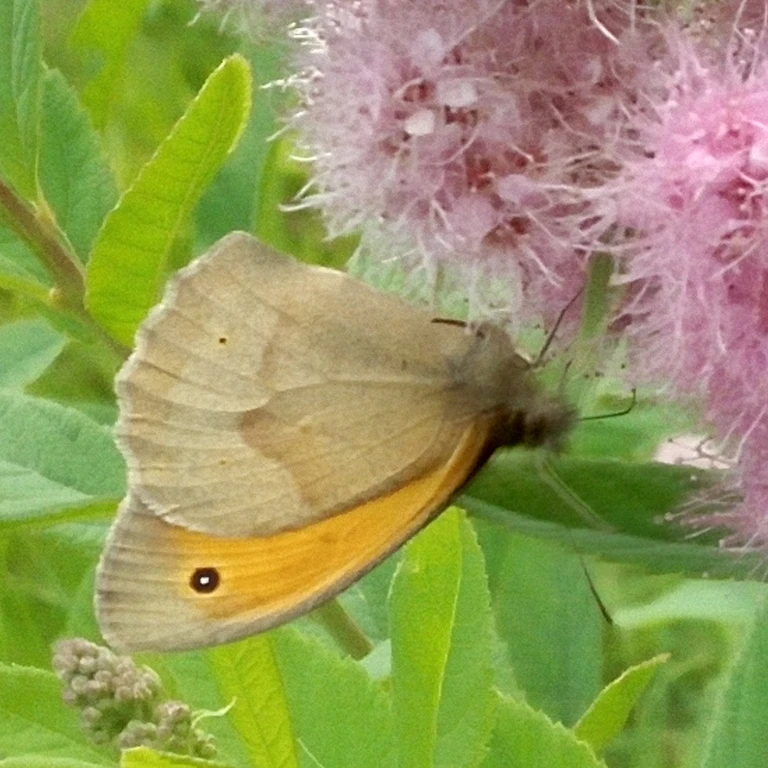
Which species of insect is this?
Maniola jurtina
